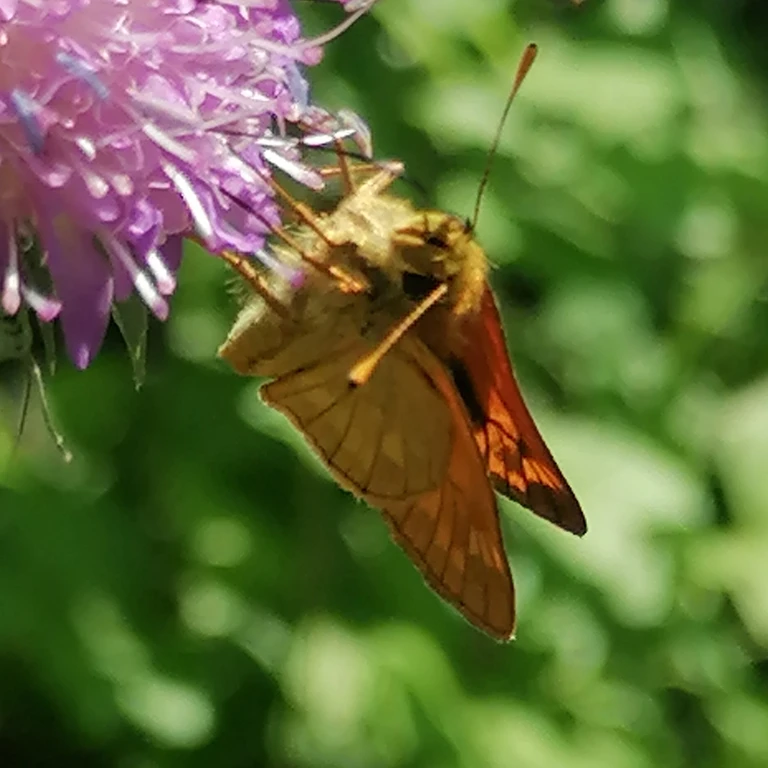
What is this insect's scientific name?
Ochlodes sylvanus (also Ochlodes venata)
